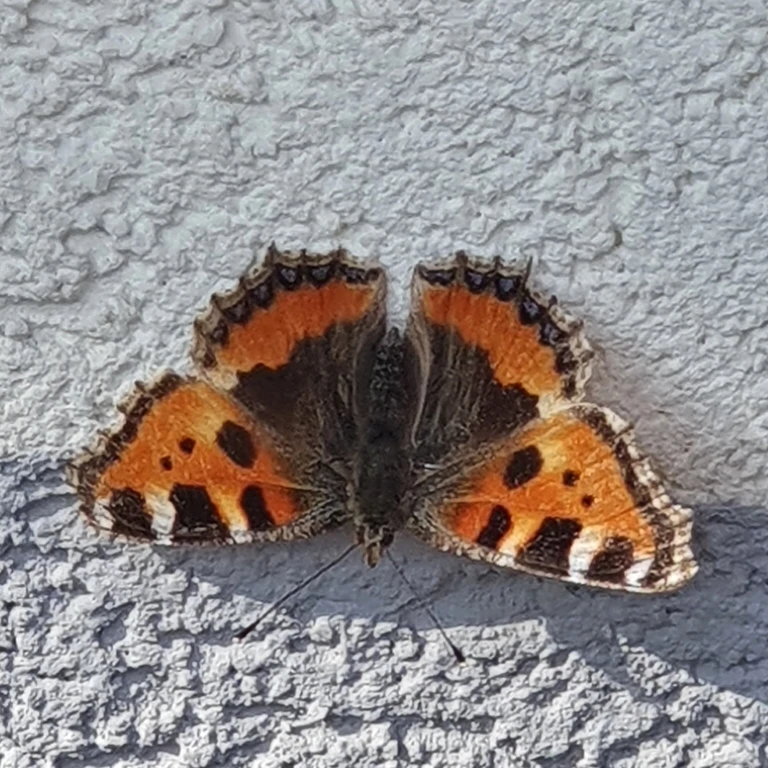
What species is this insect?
Aglais urticae
